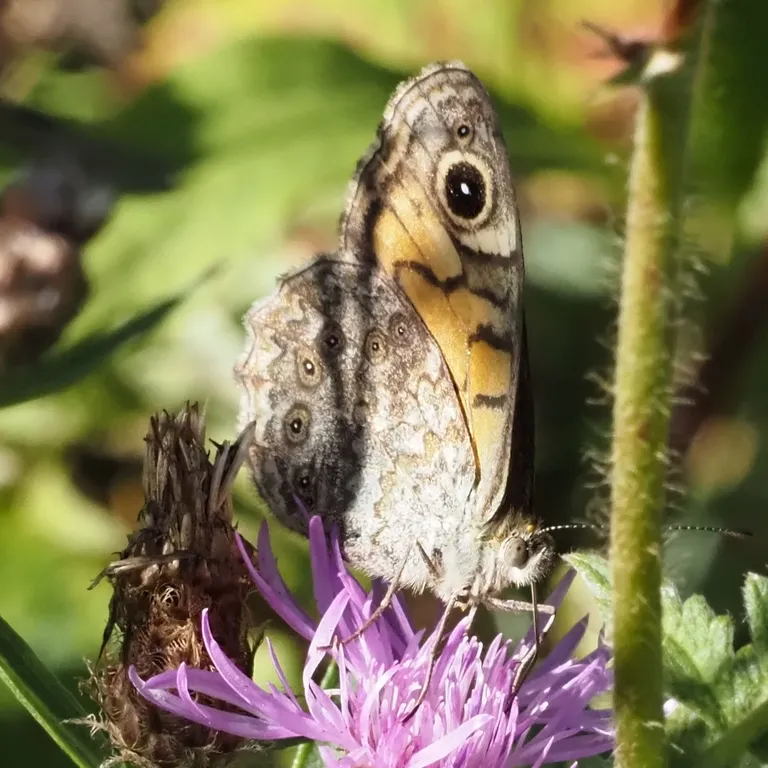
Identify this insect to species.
Lasiommata megera (also Pararge megera)
